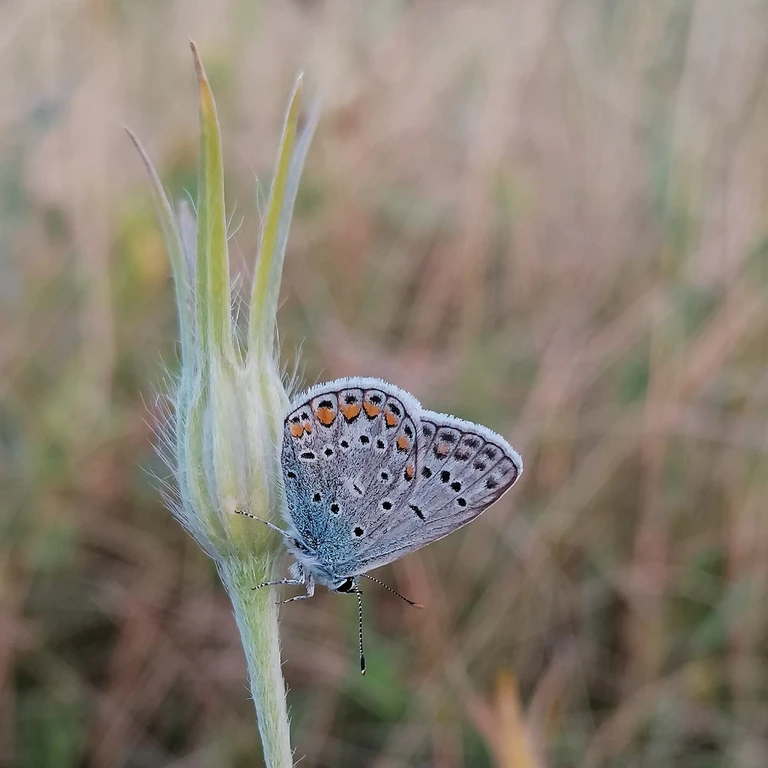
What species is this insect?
Polyommatus icarus
